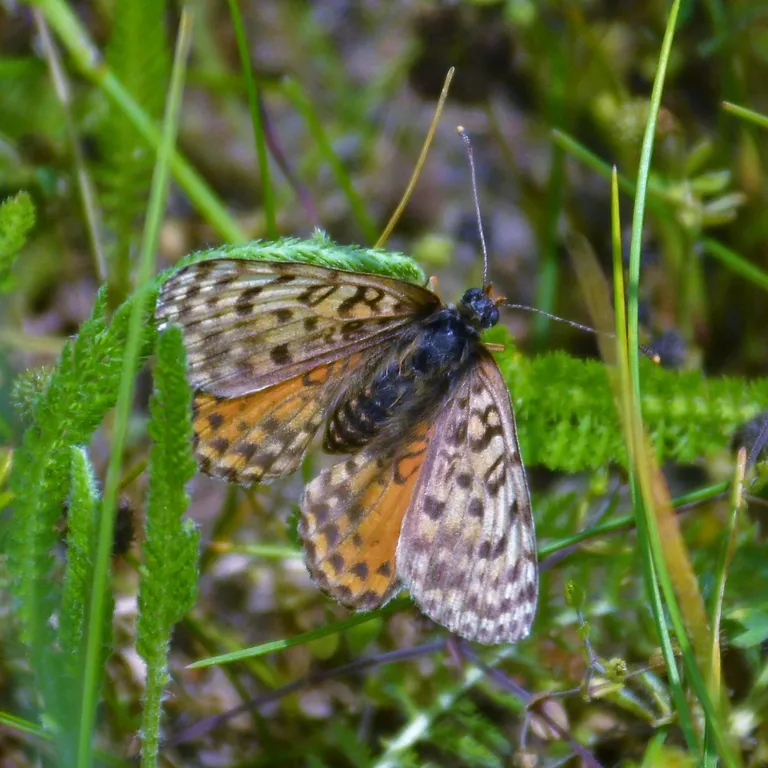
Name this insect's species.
Melitaea didyma
